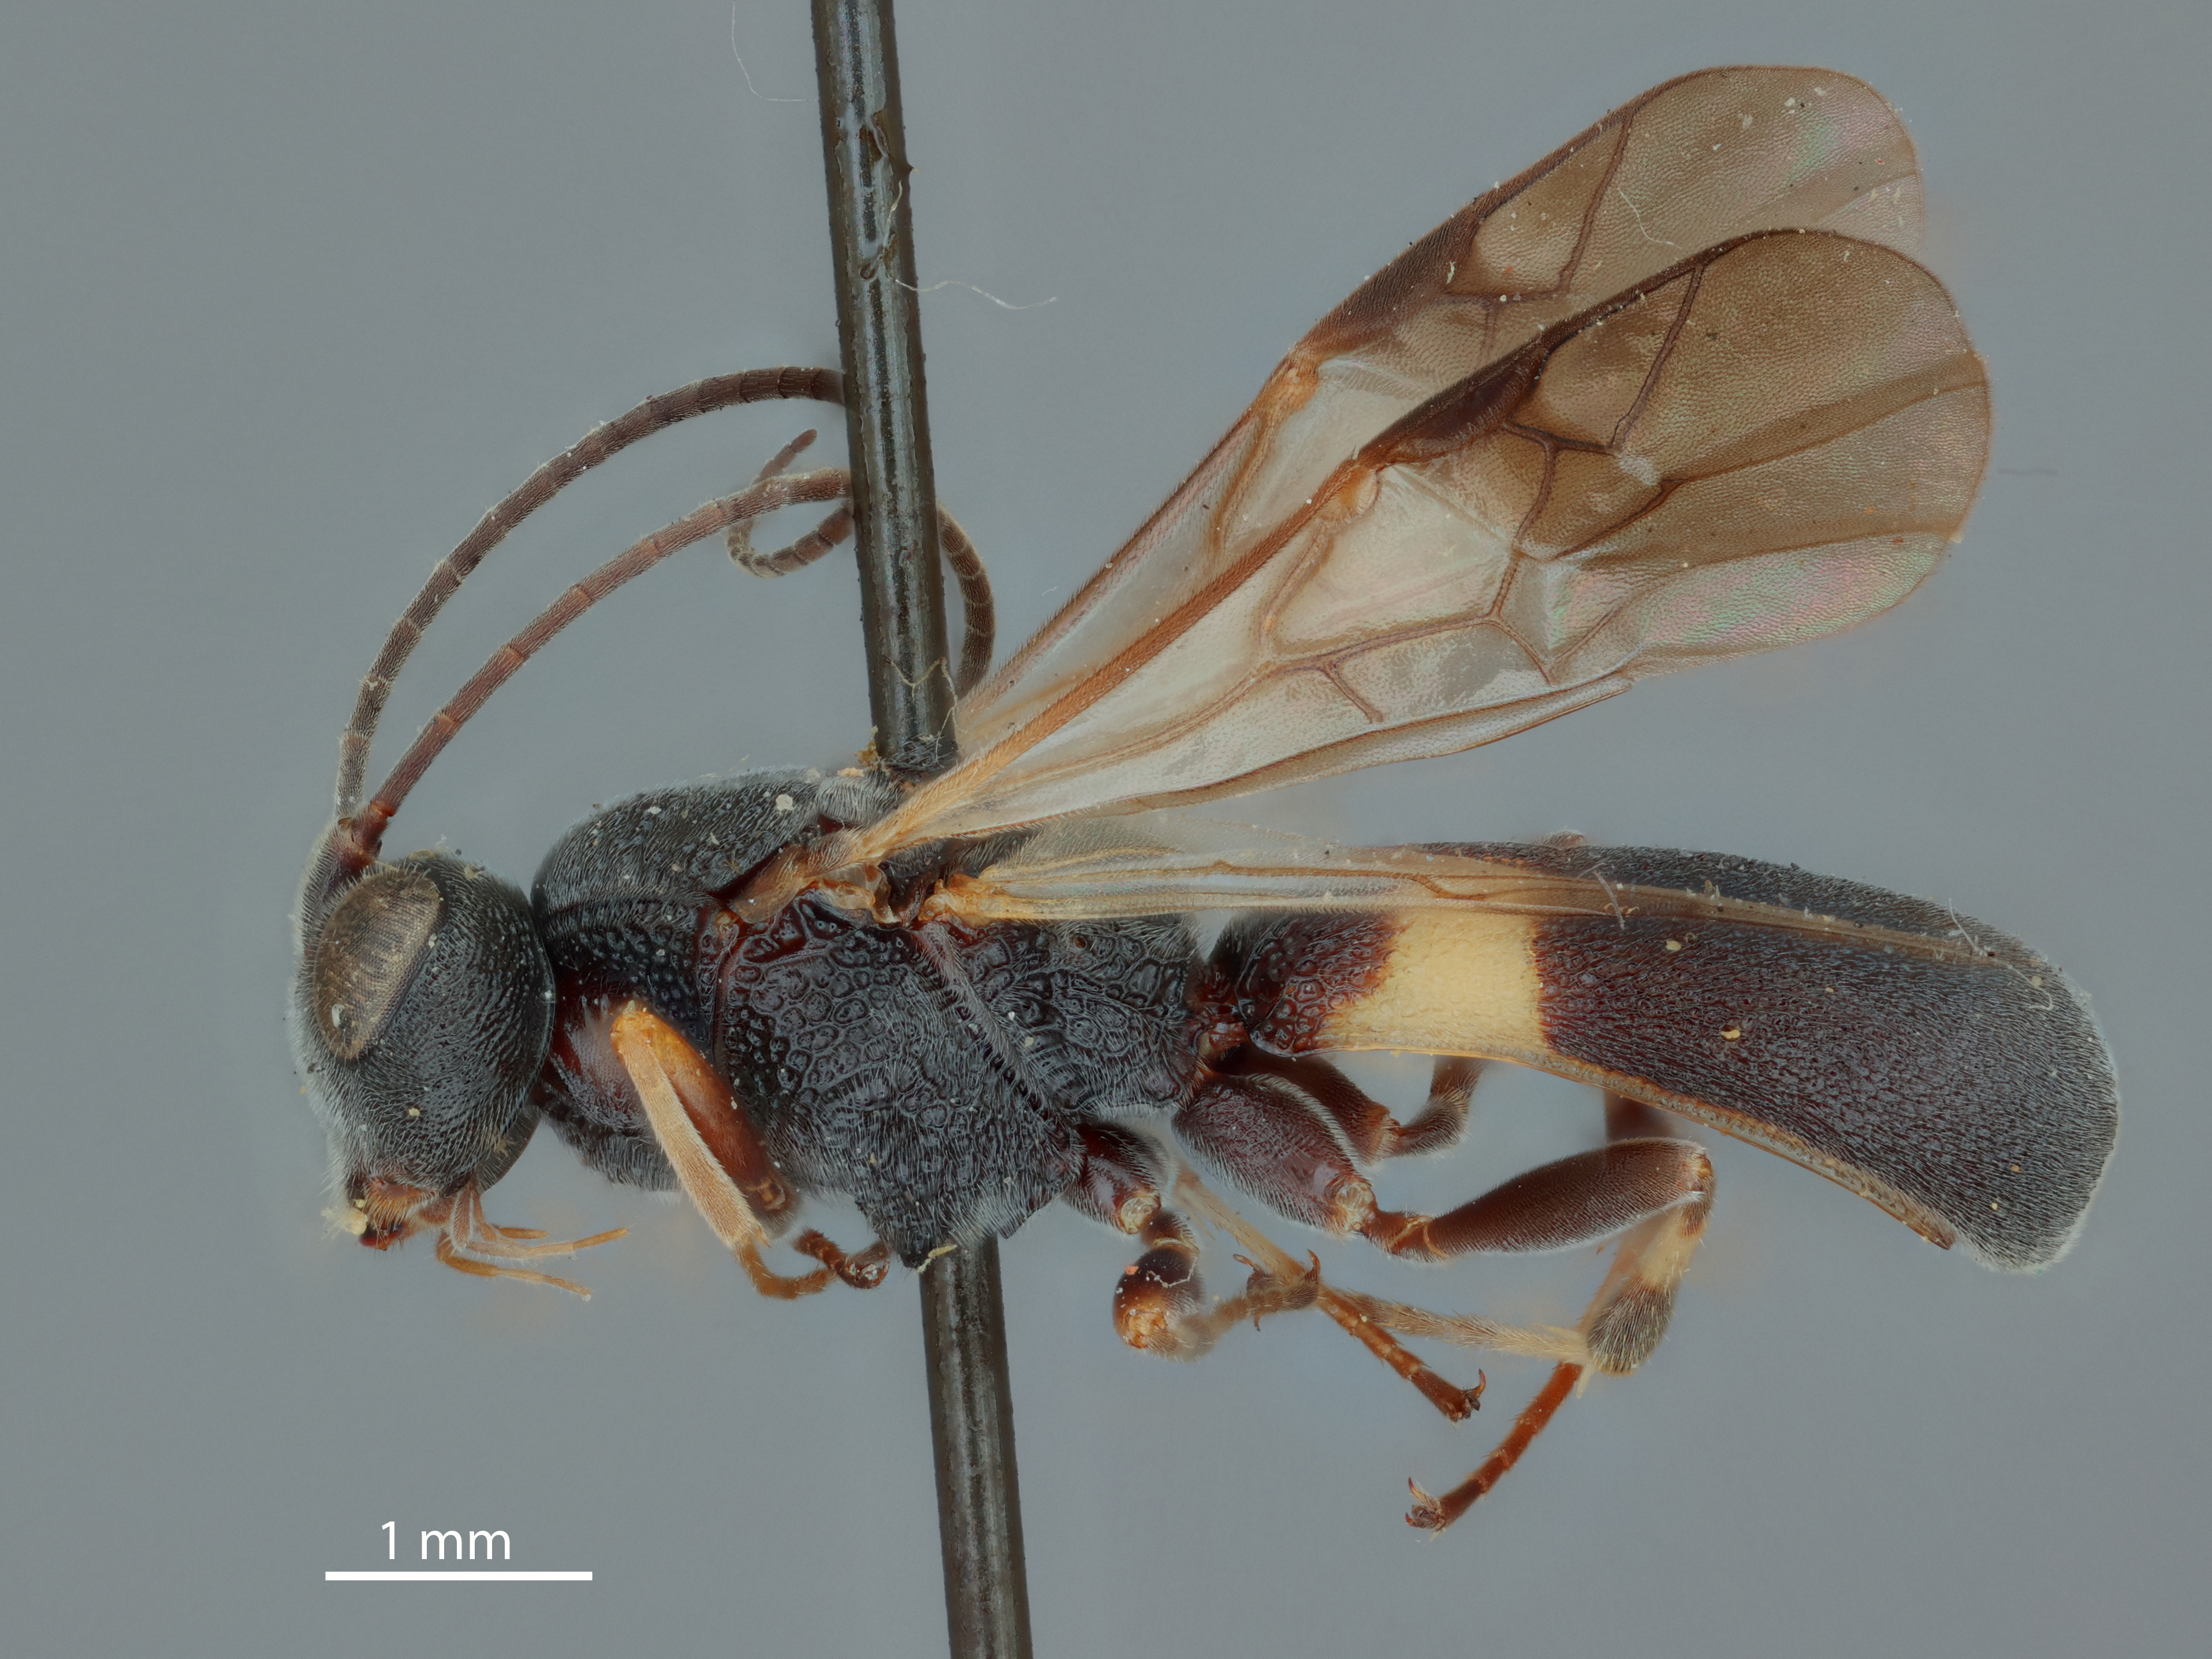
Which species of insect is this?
Chelonus chilonis
